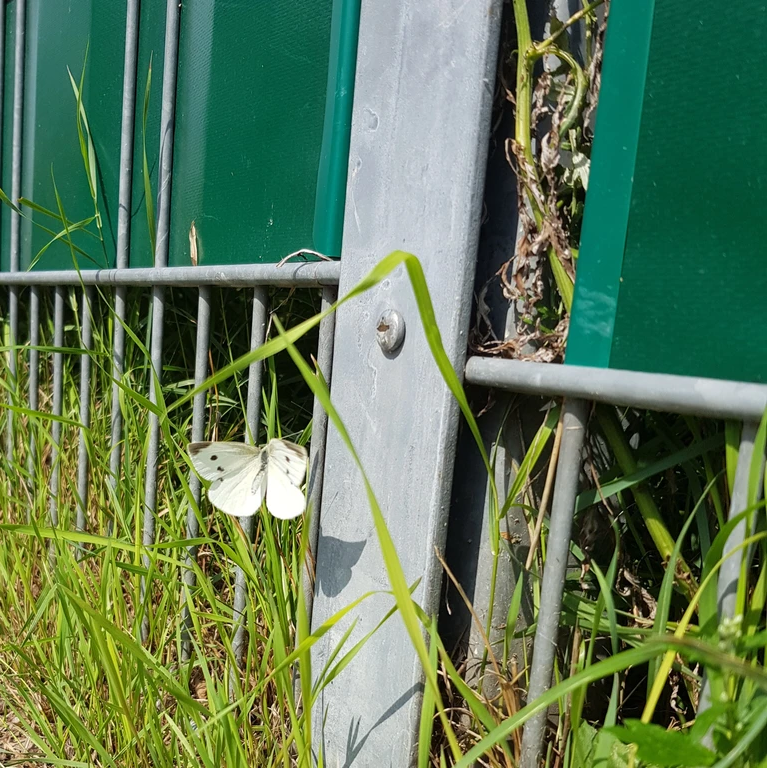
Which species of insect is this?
Pieris rapae
